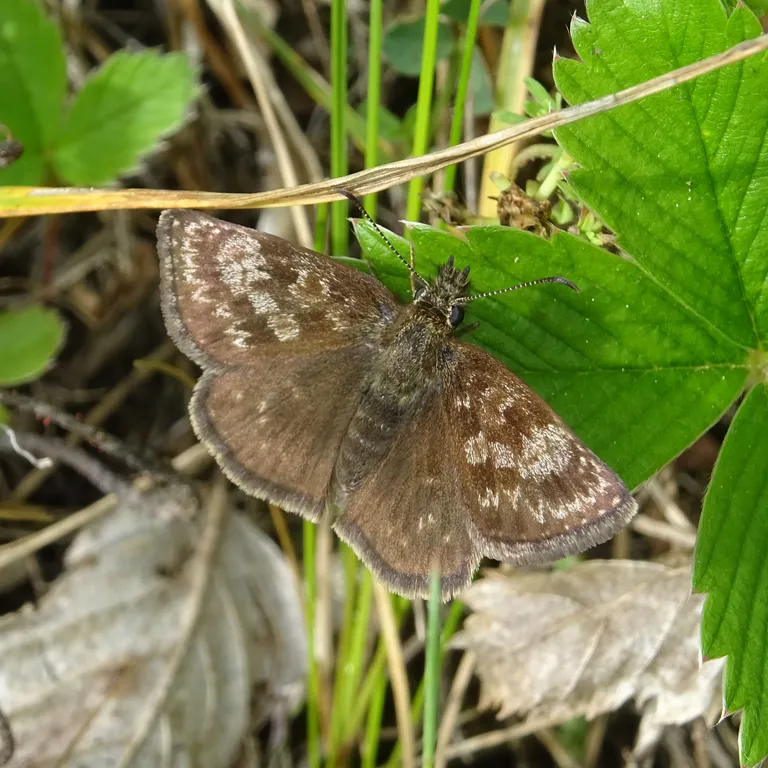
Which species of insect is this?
Erynnis tages
